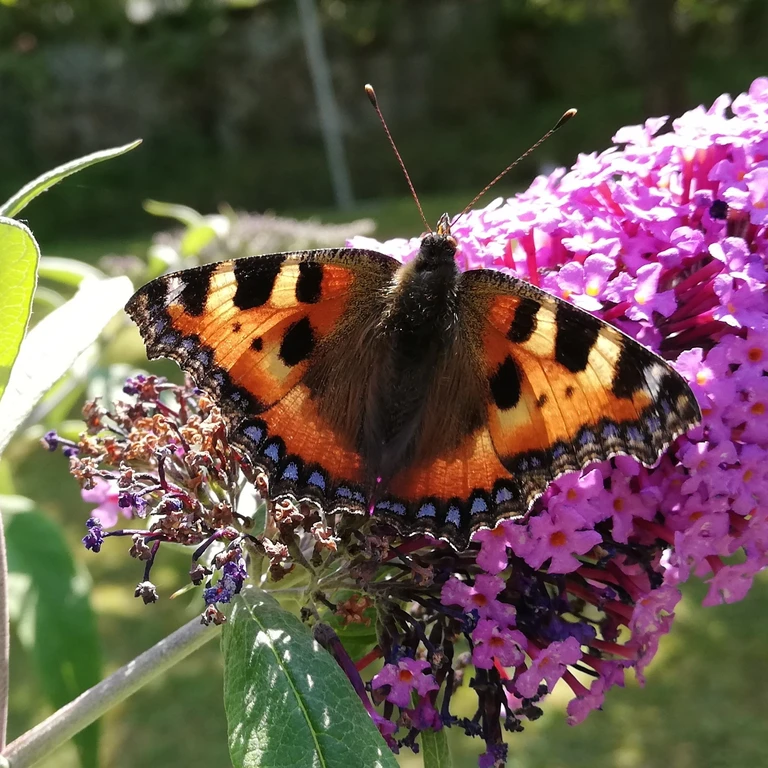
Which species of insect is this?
Aglais urticae
